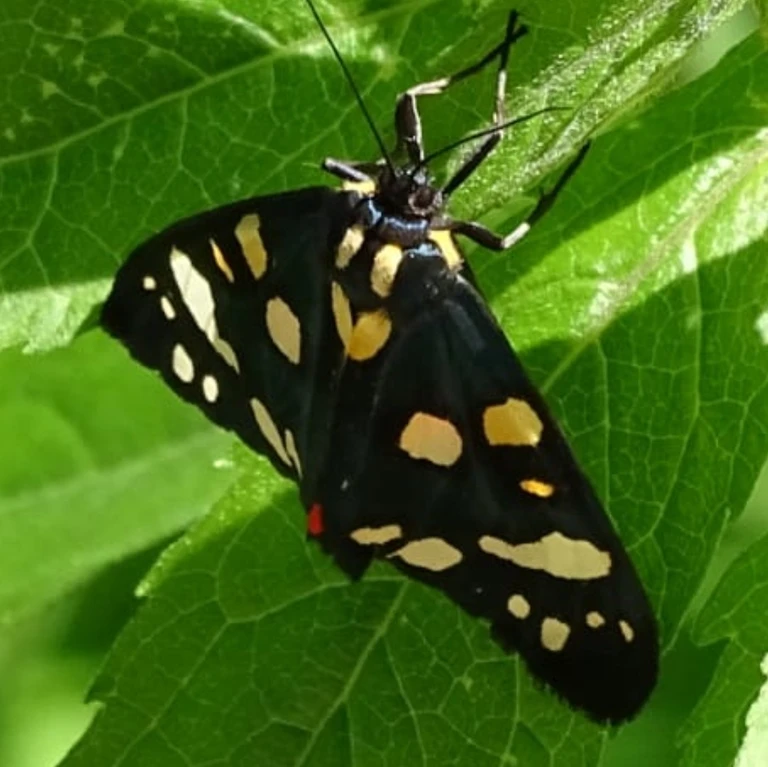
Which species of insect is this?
Callimorpha dominula
